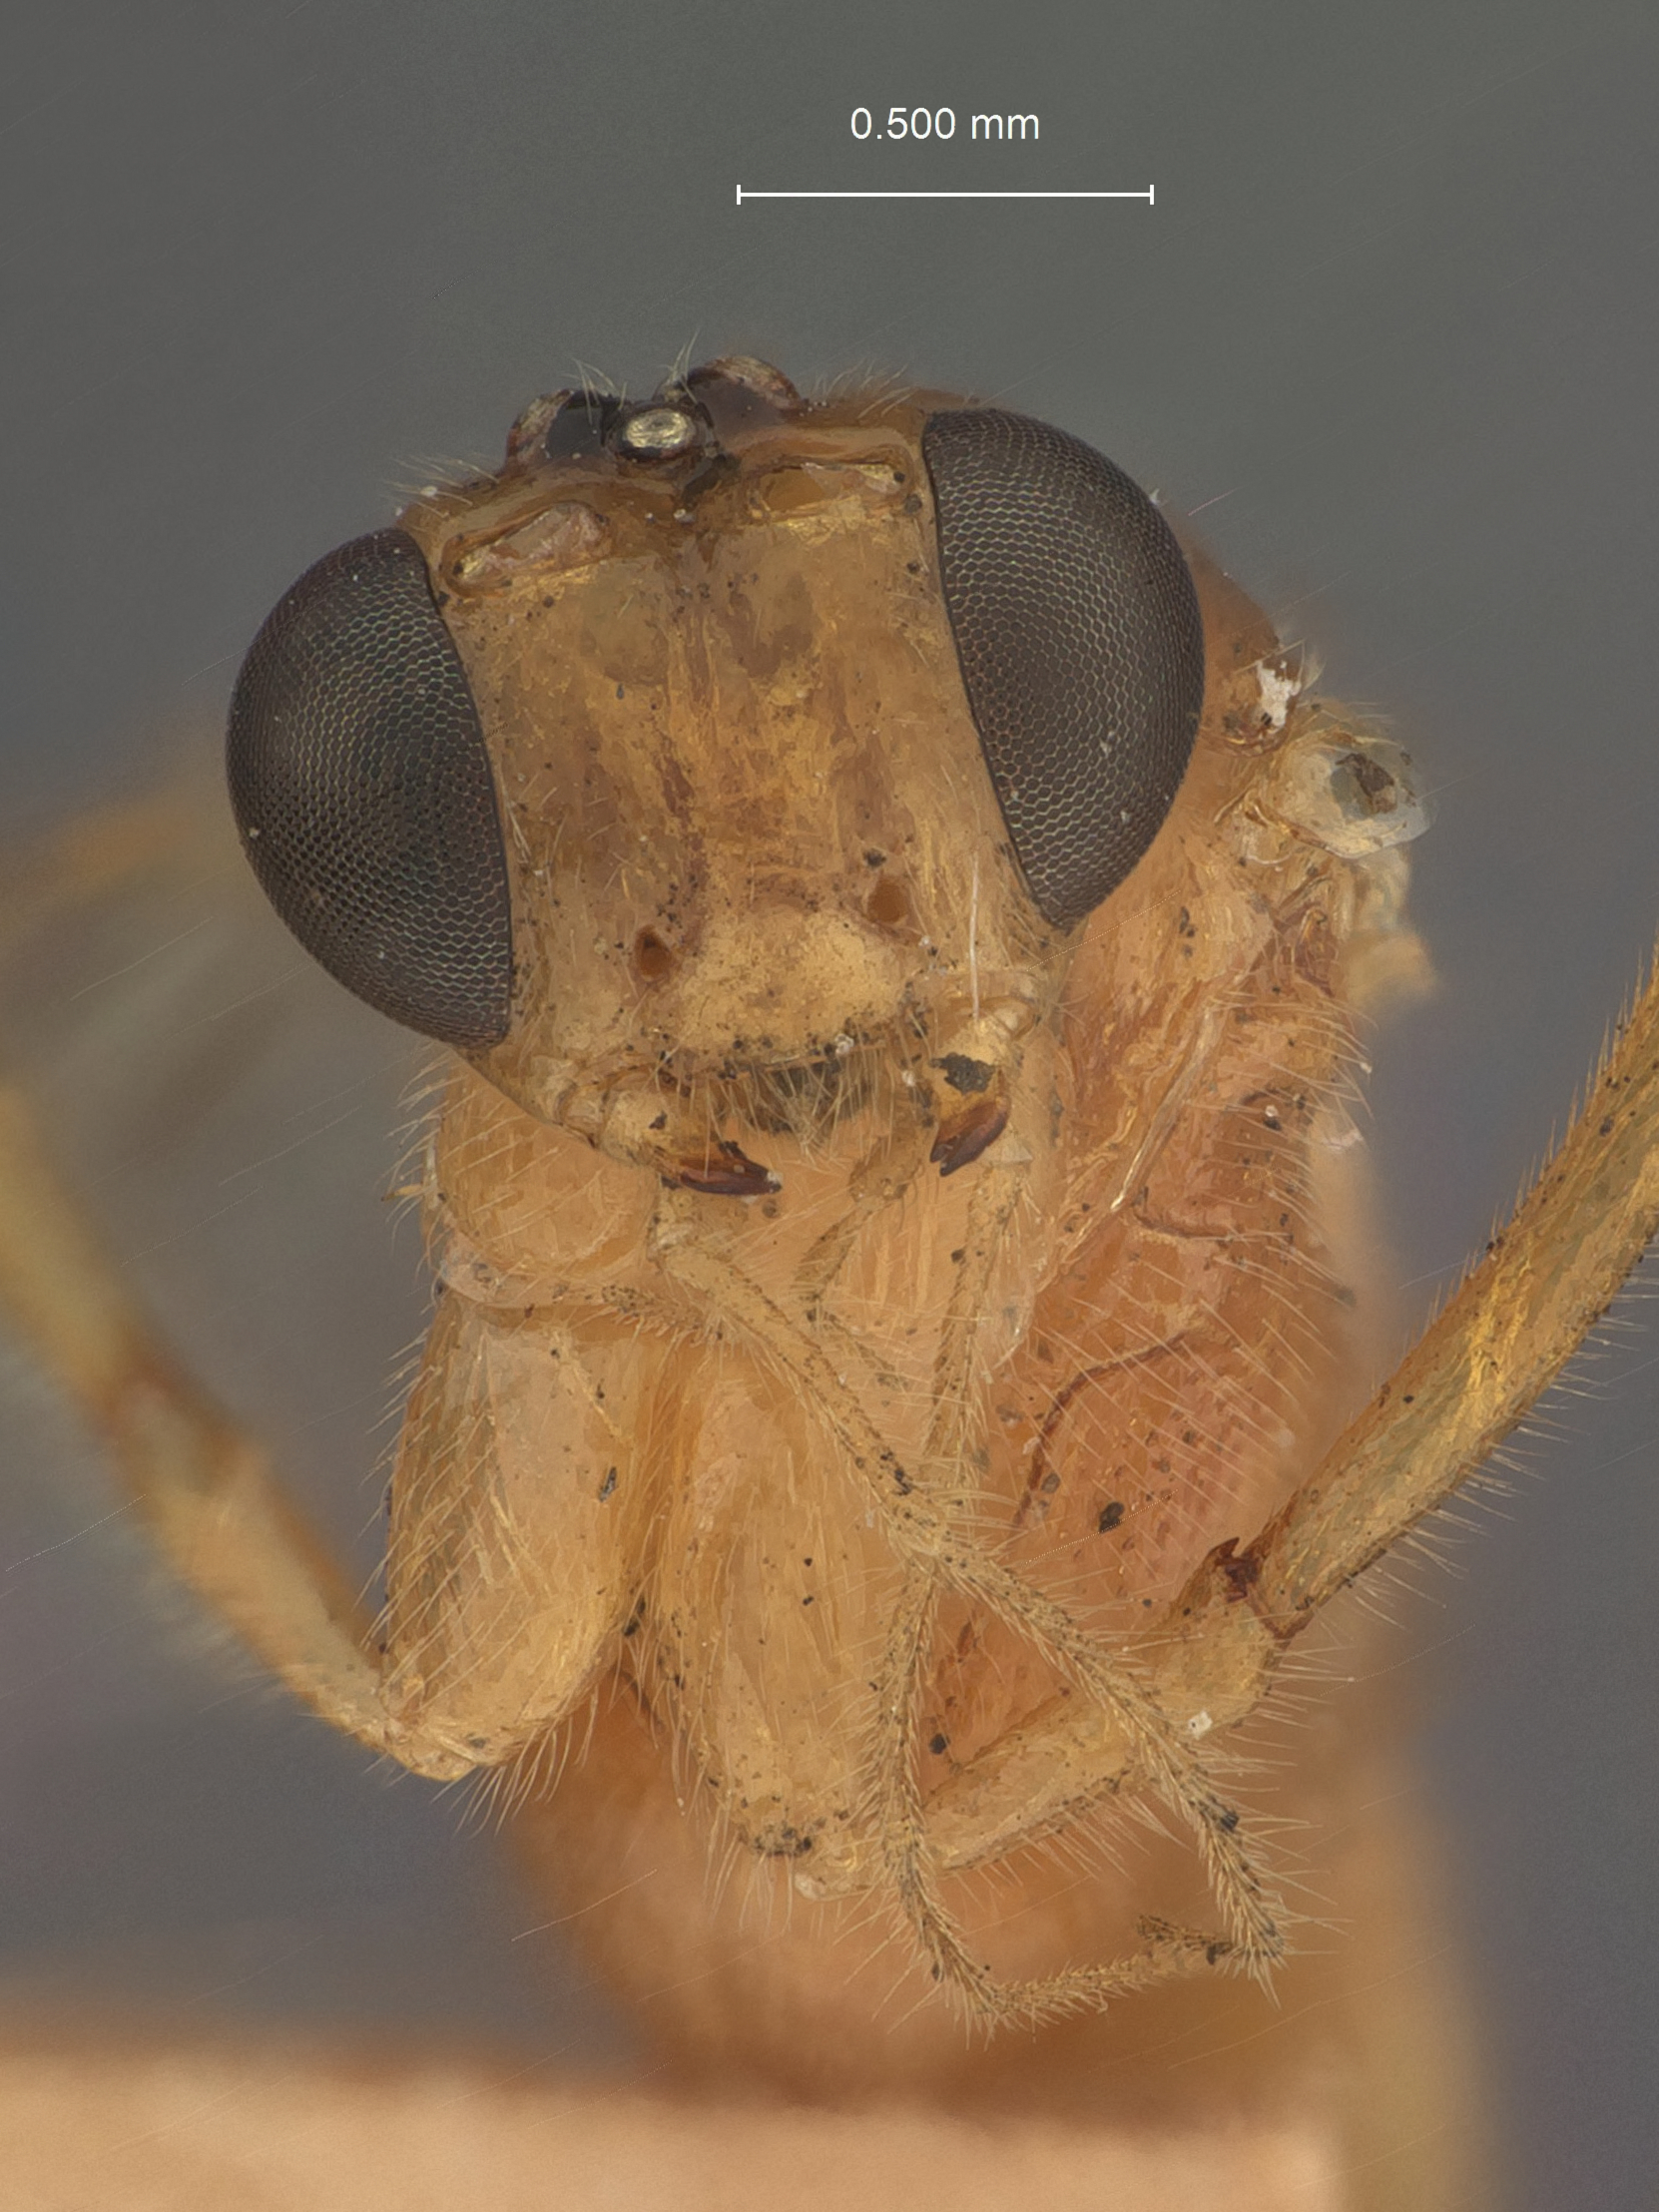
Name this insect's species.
Macrocentrus impressus
